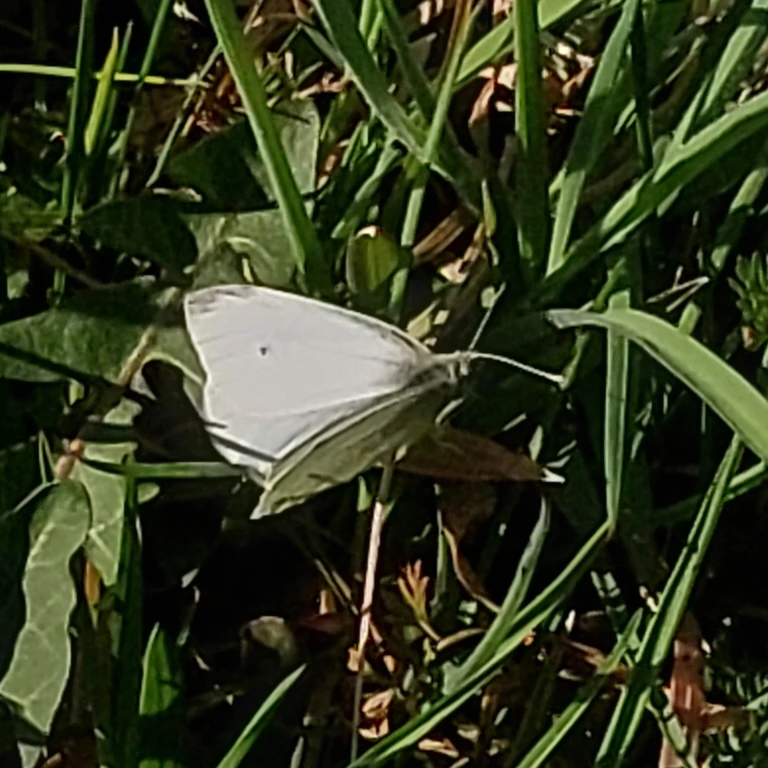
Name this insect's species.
Pieris rapae
